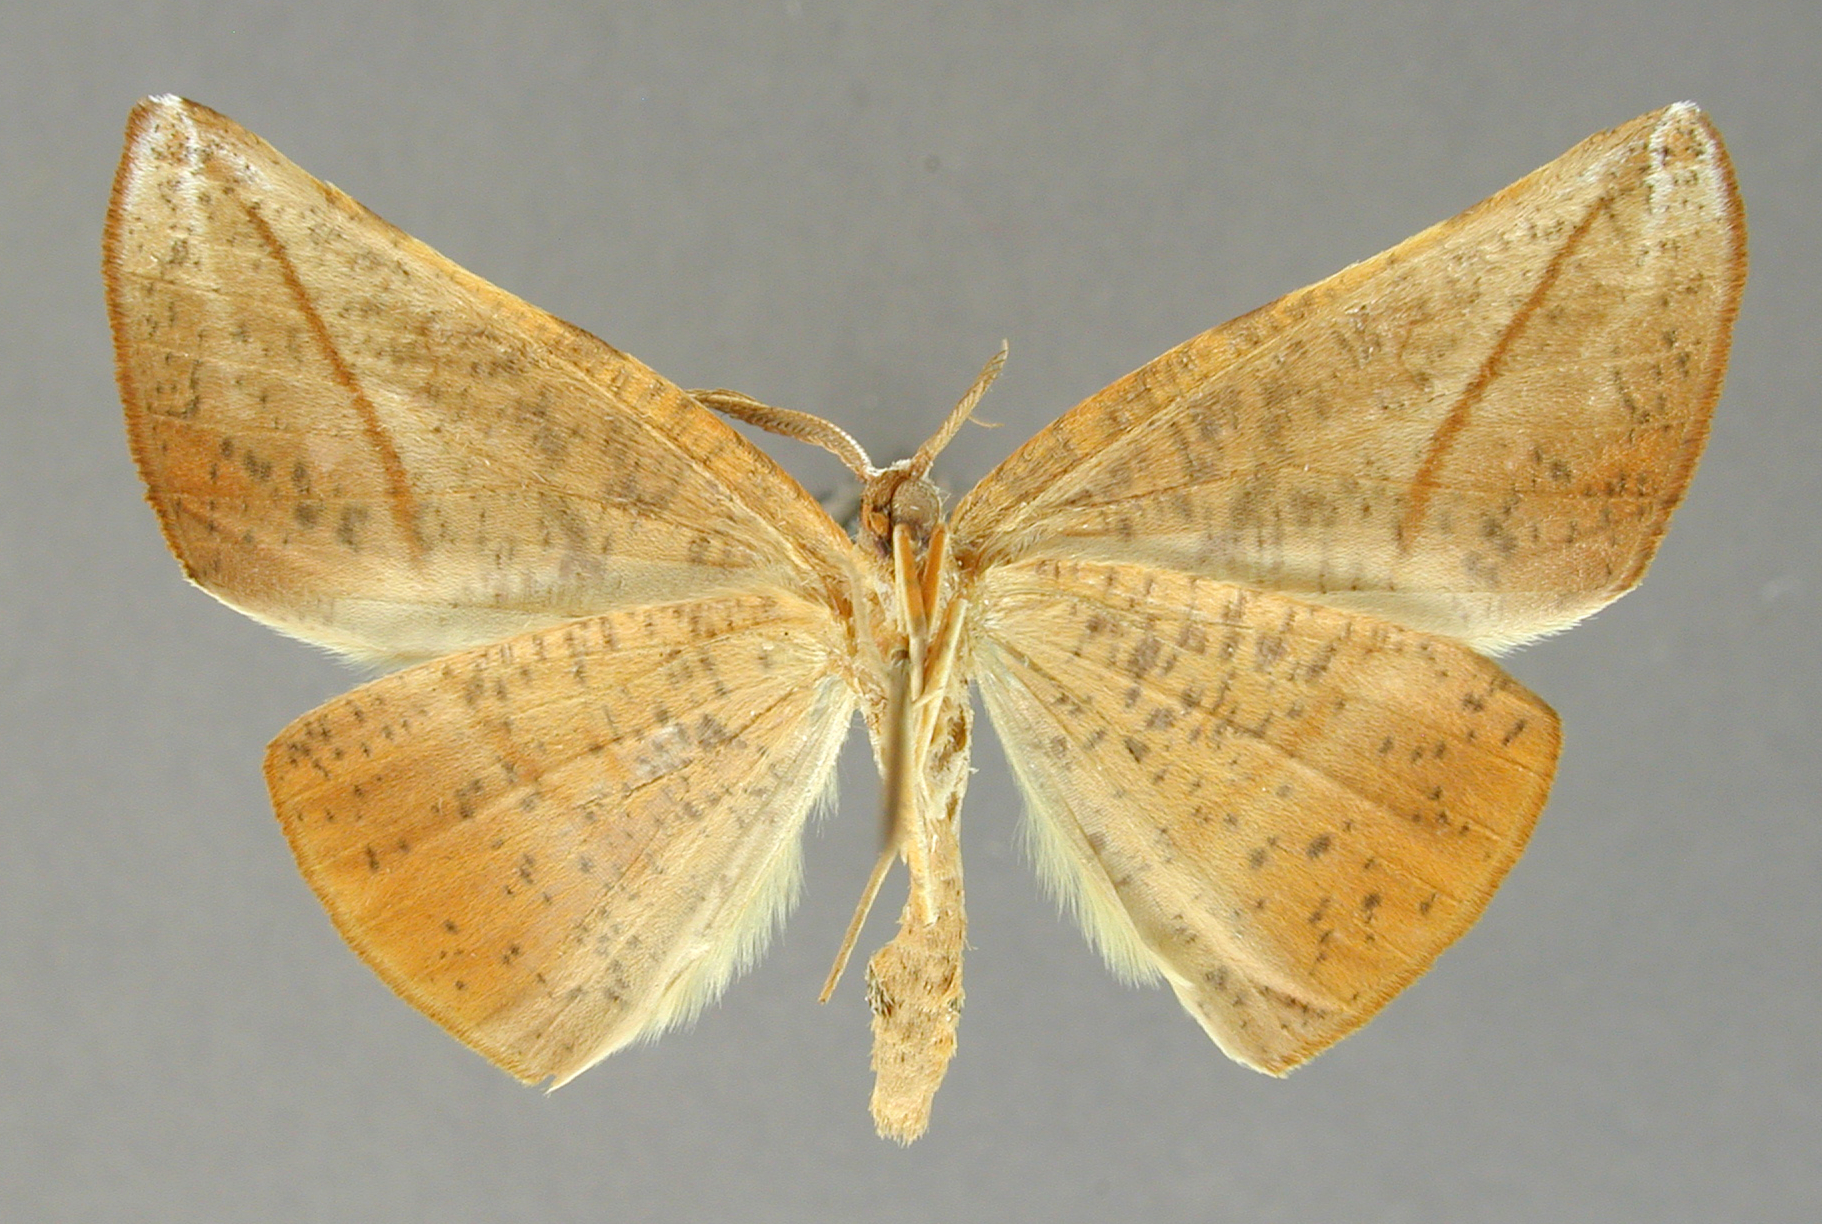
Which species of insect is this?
Acrotomodes grisea
